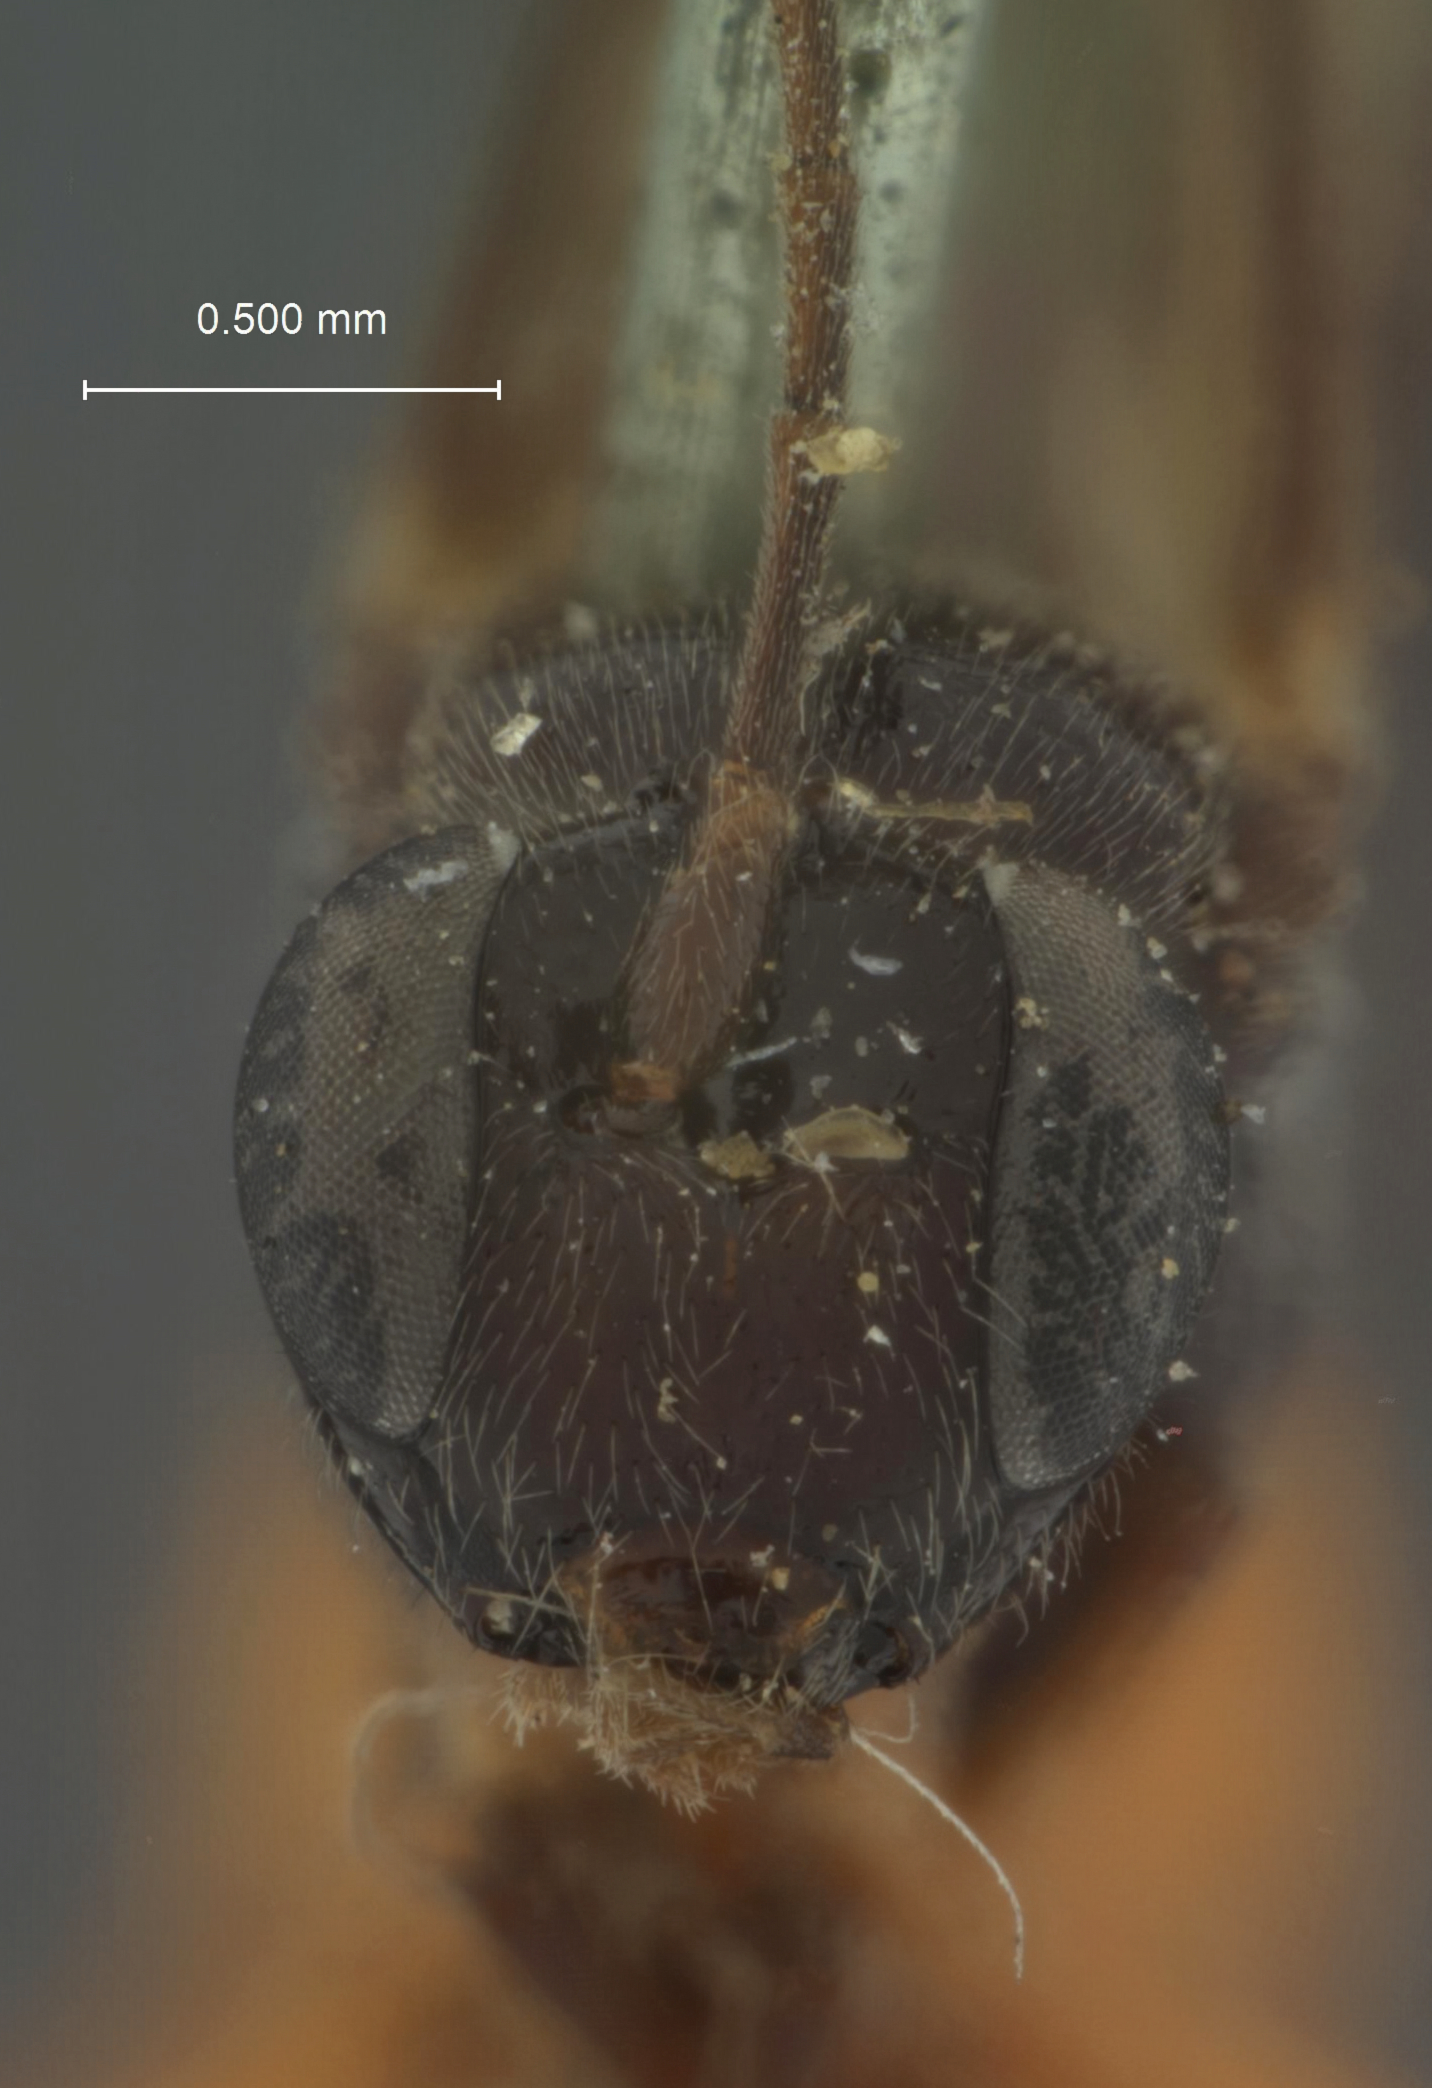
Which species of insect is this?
Itoplectis exareolata
